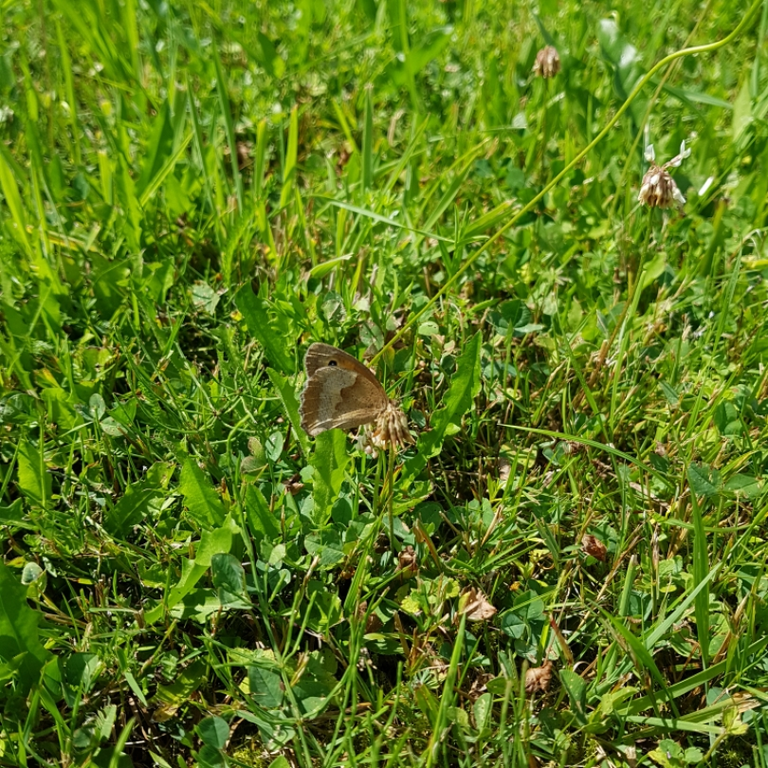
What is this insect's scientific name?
Maniola jurtina
